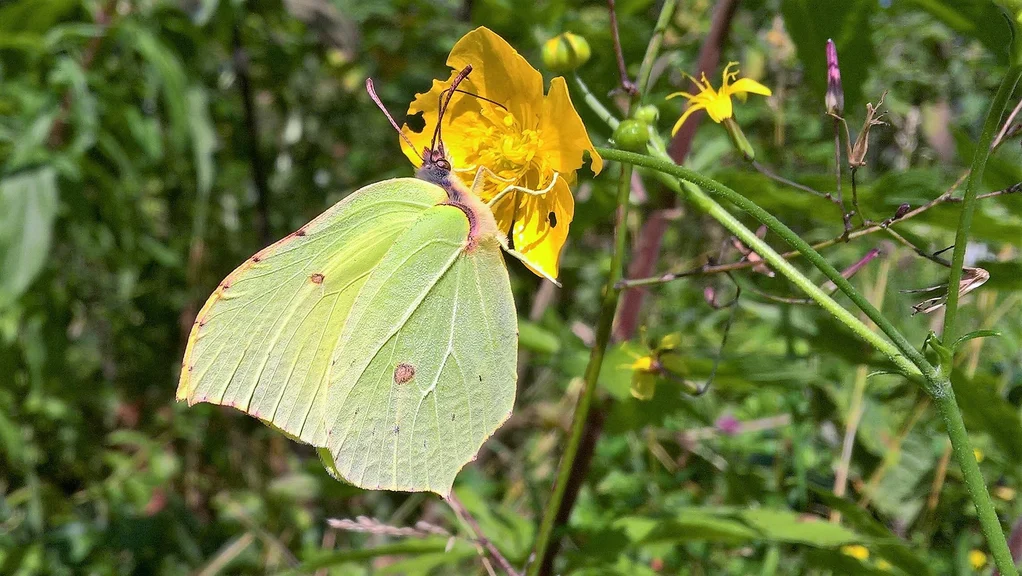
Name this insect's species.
Gonepteryx rhamni
